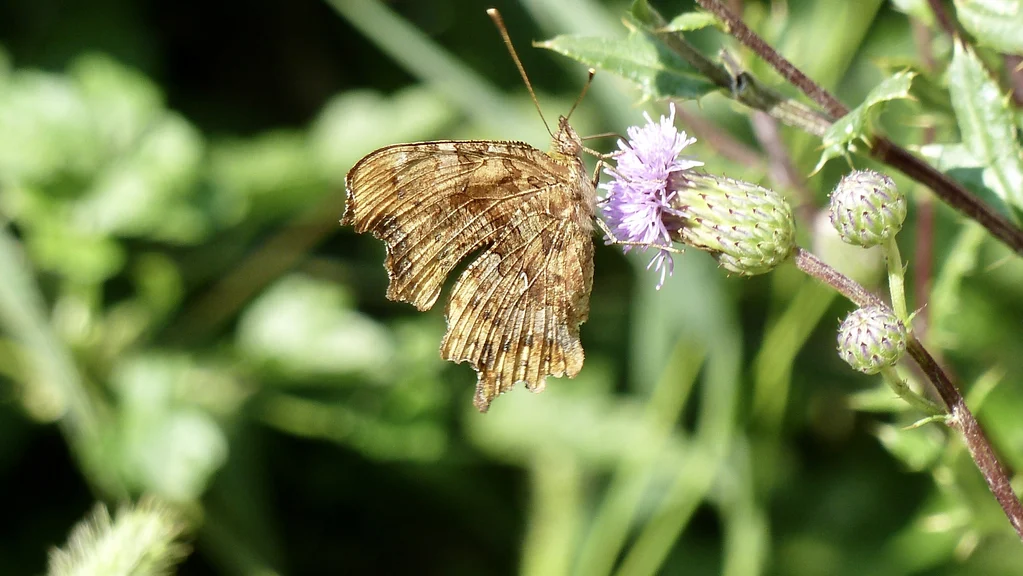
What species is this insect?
Polygonia c-album
